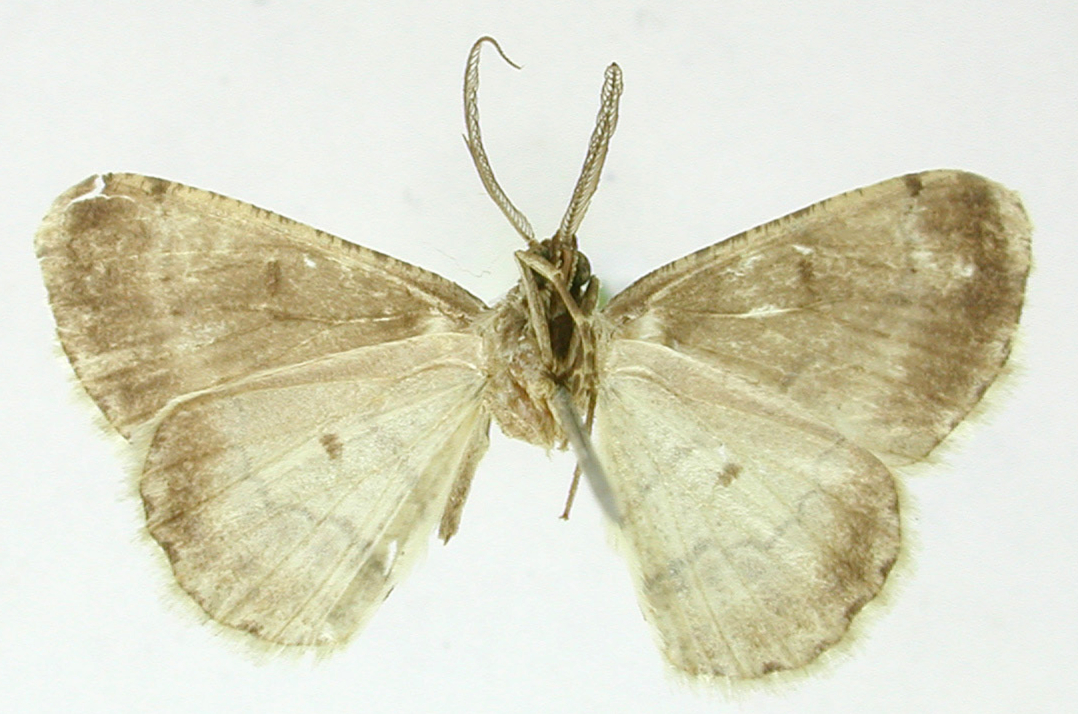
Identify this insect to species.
Hymenomima tharpoides
